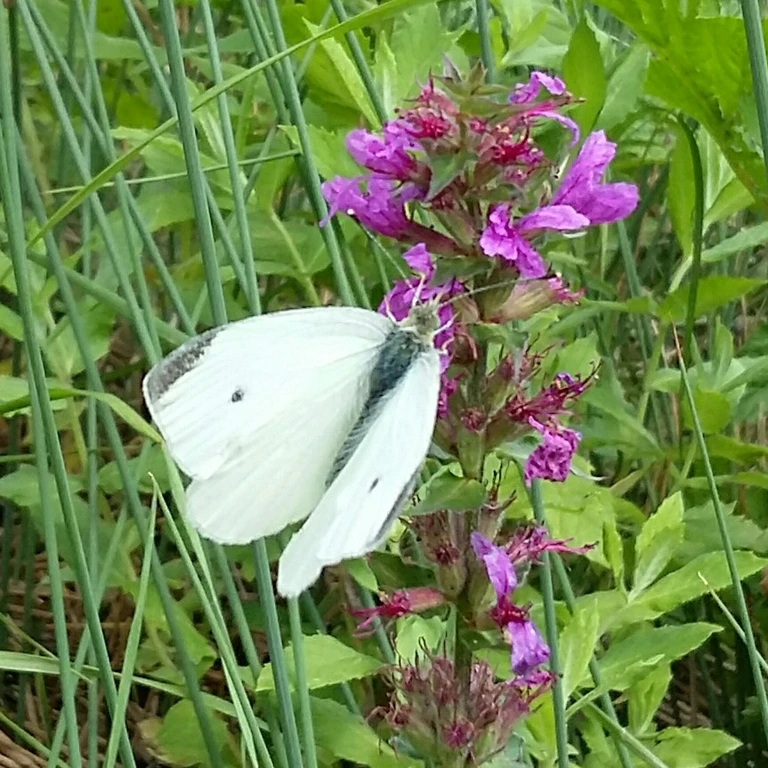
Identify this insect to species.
Pieris rapae
